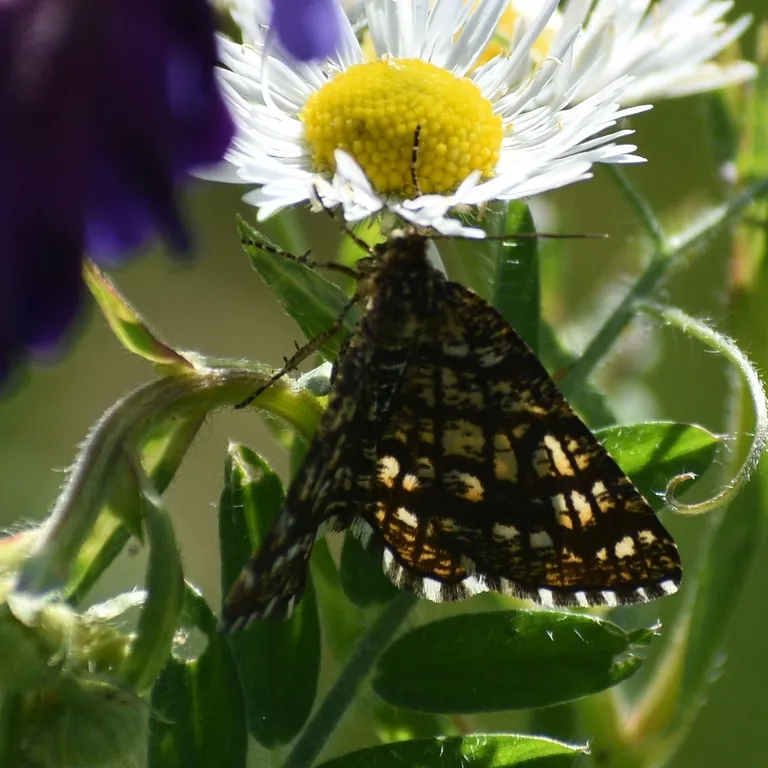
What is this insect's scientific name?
Chiasmia clathrata
